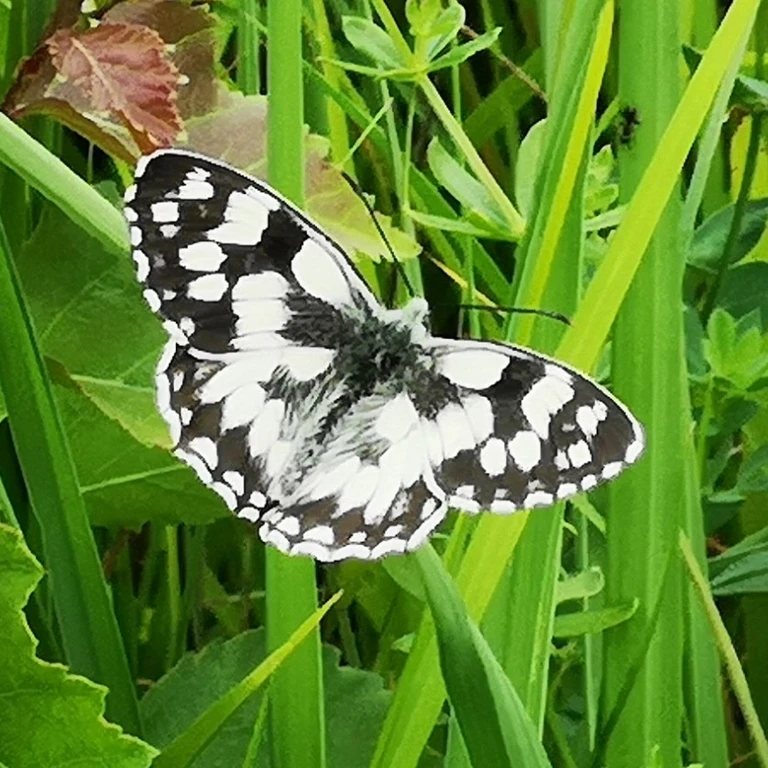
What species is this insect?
Melanargia galathea
